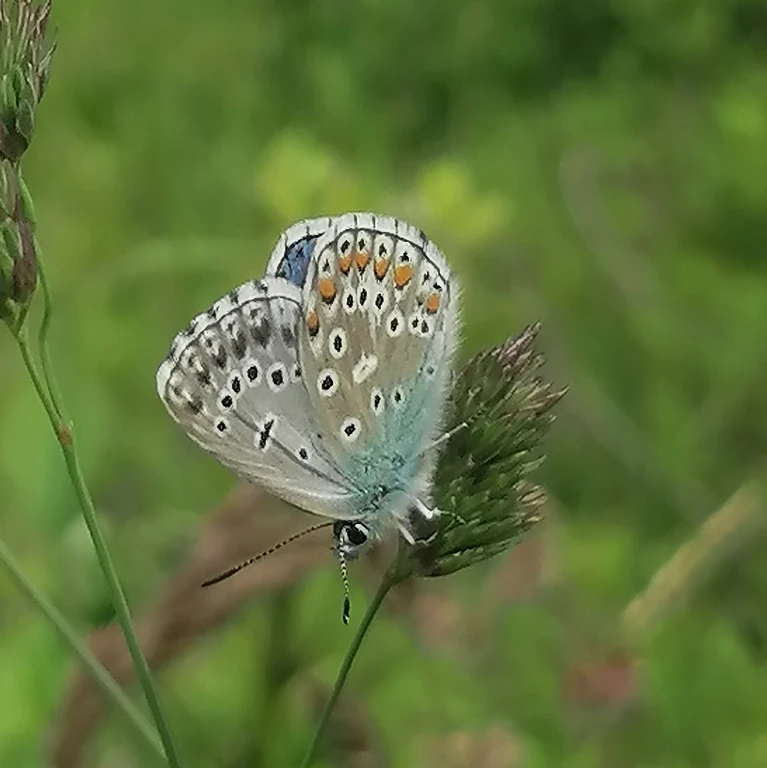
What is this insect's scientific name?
Lysandra bellargus
